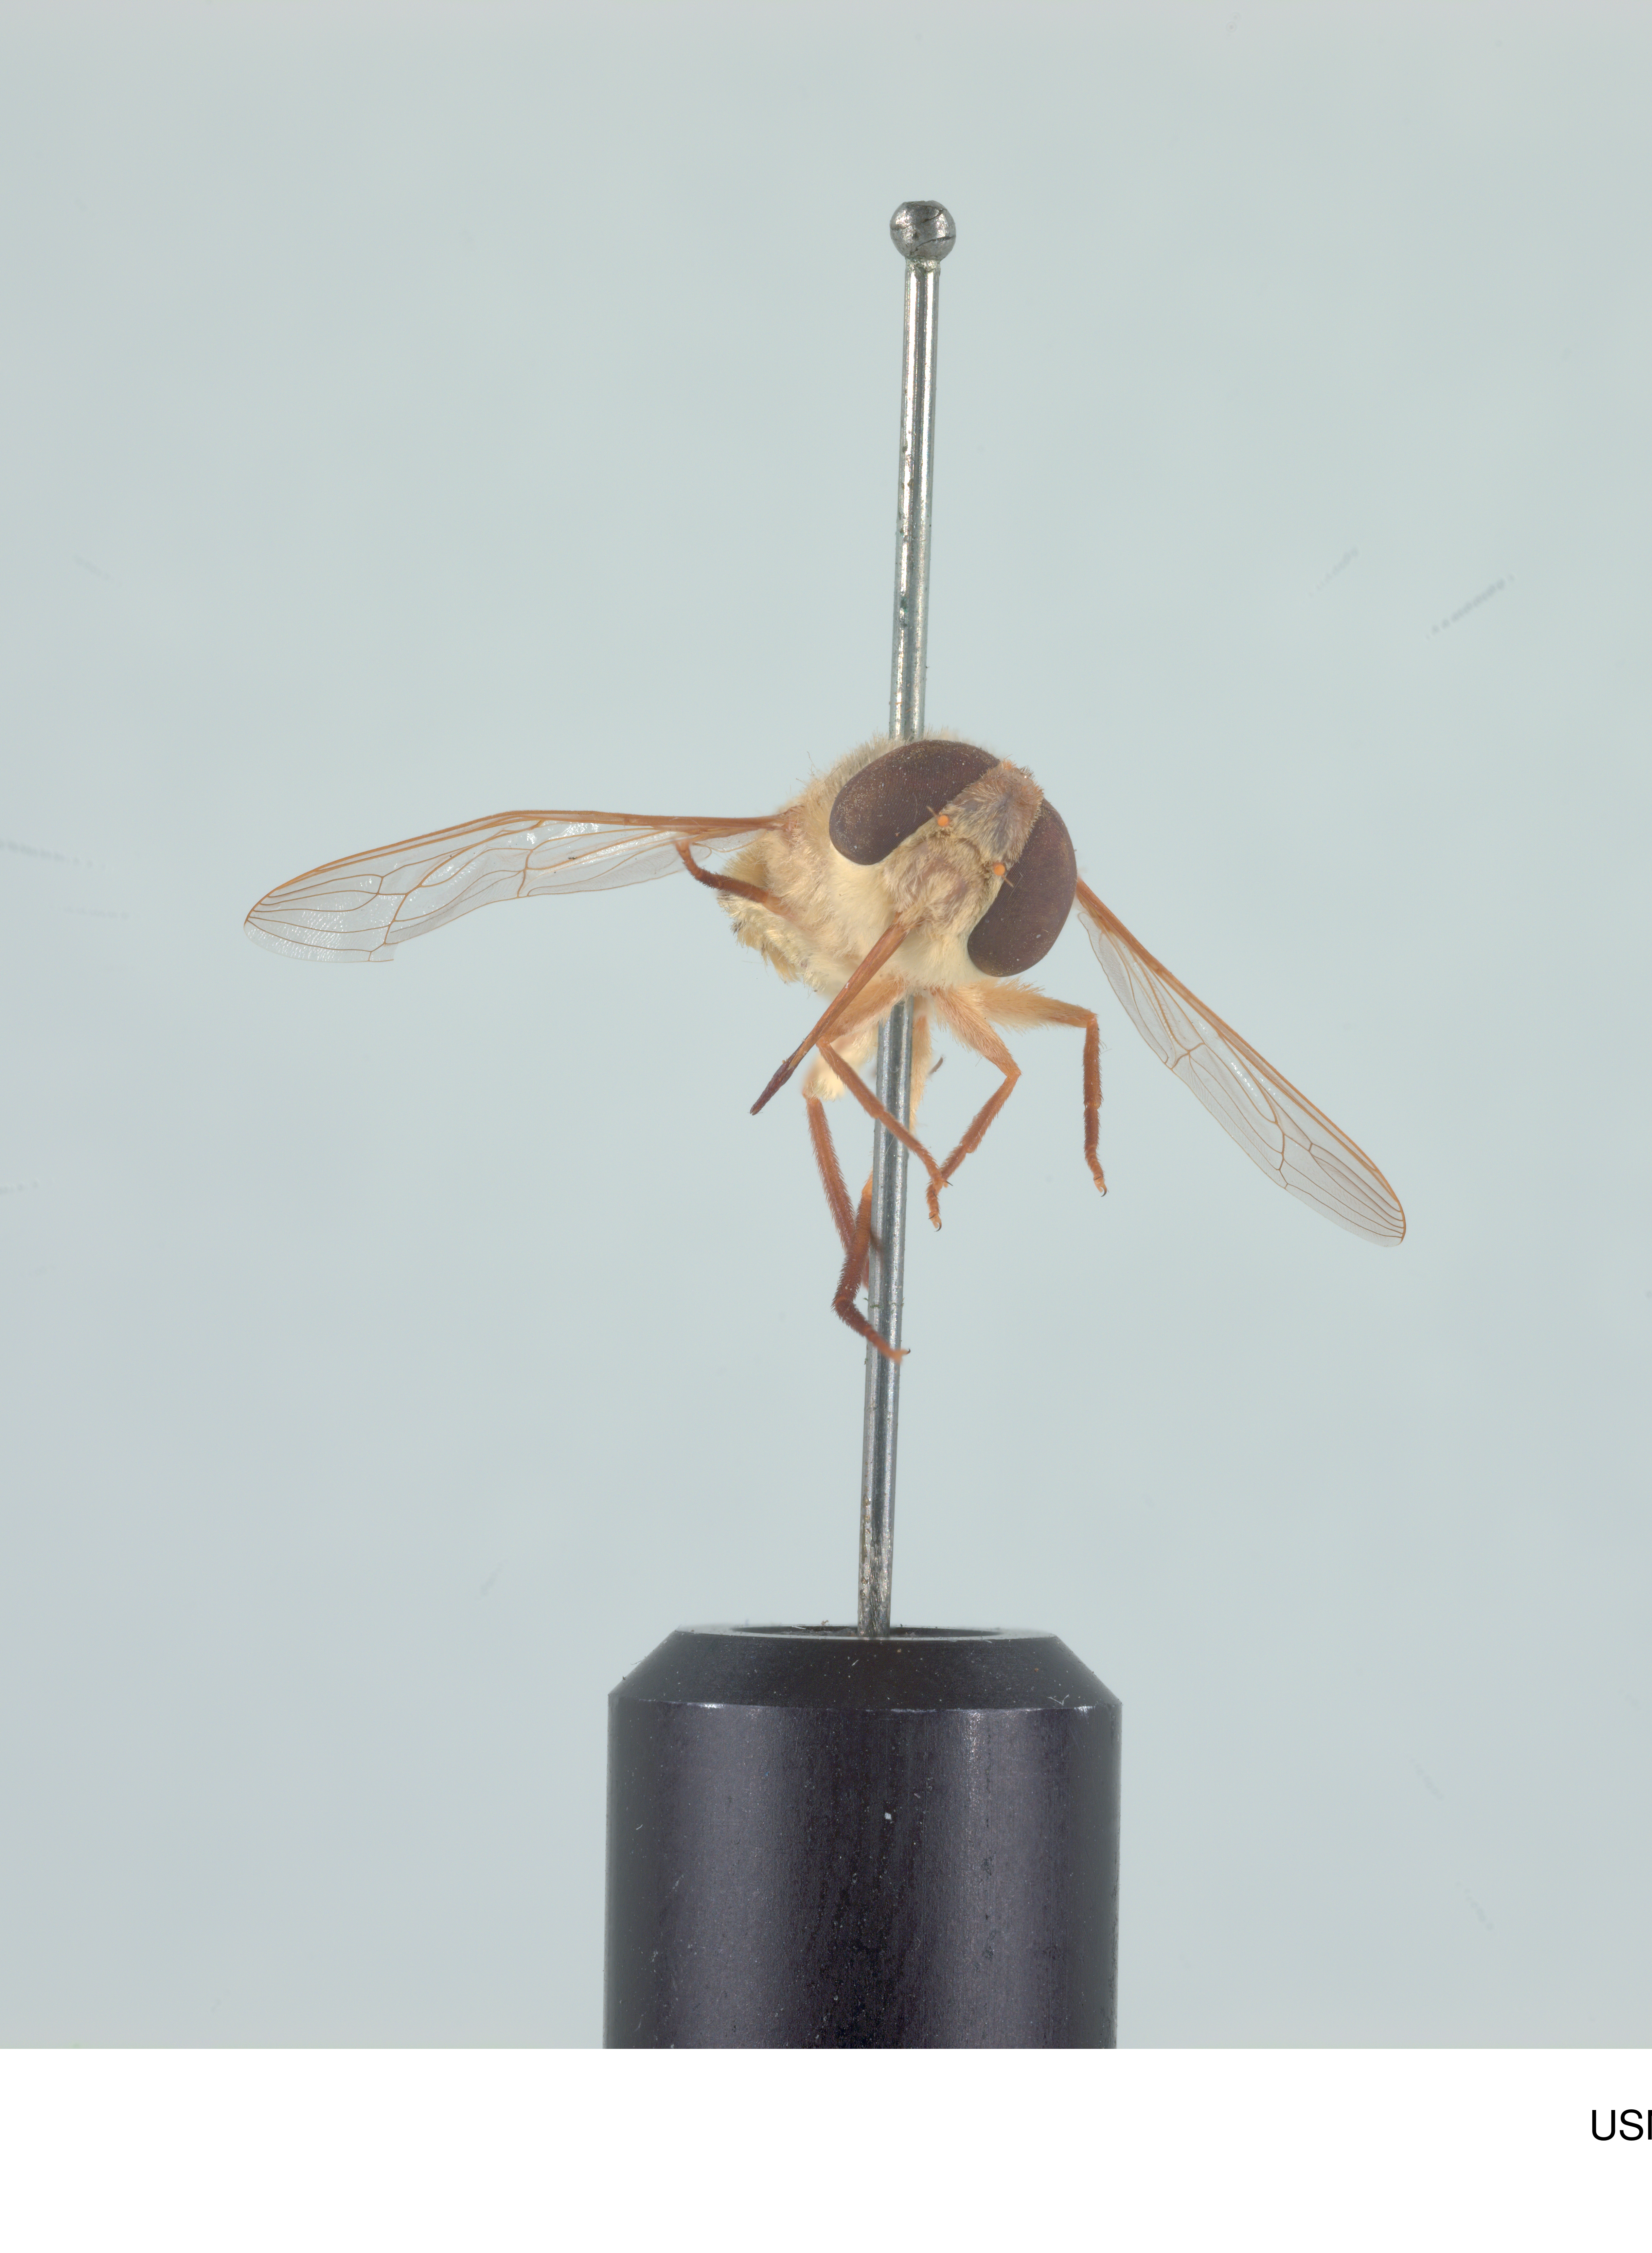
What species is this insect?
Neorhynchocephalus volaticus
